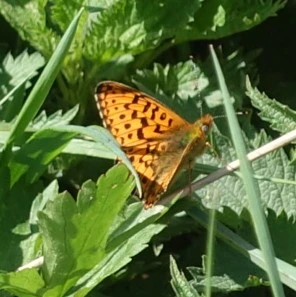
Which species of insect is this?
Boloria euphrosyne (also Clossiana euphrosyne)
